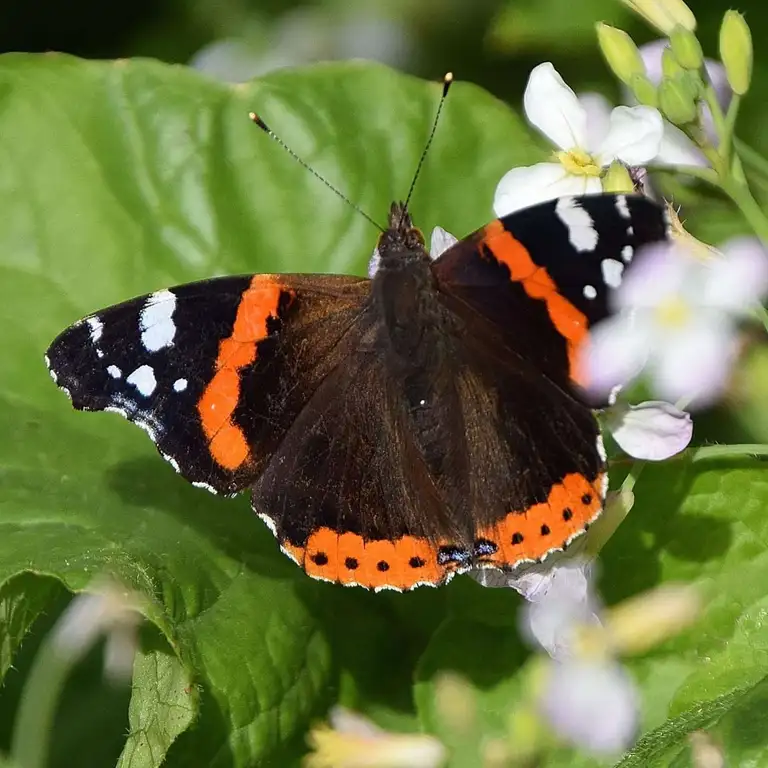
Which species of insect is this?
Vanessa atalanta
